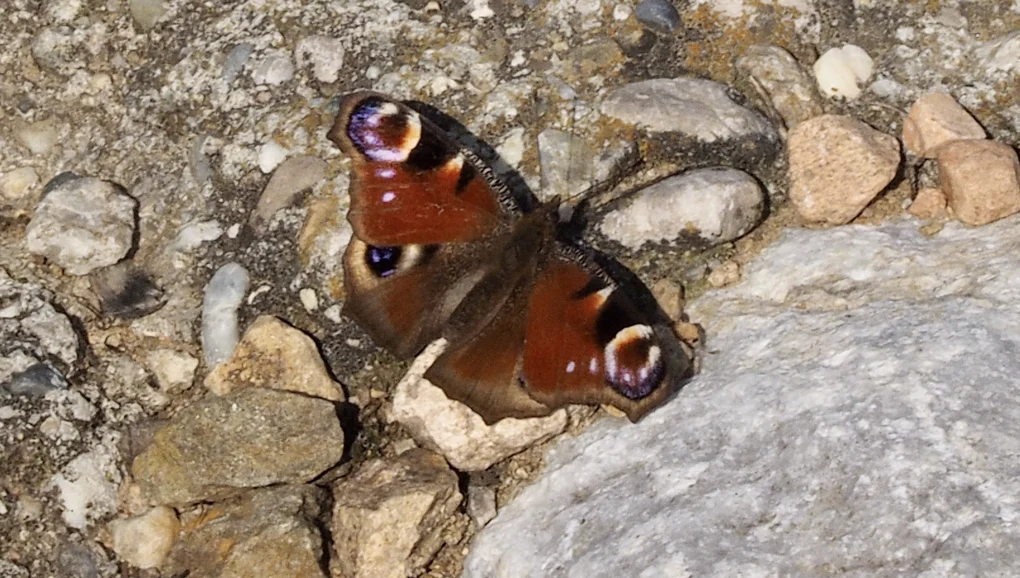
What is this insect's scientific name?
Aglais io
